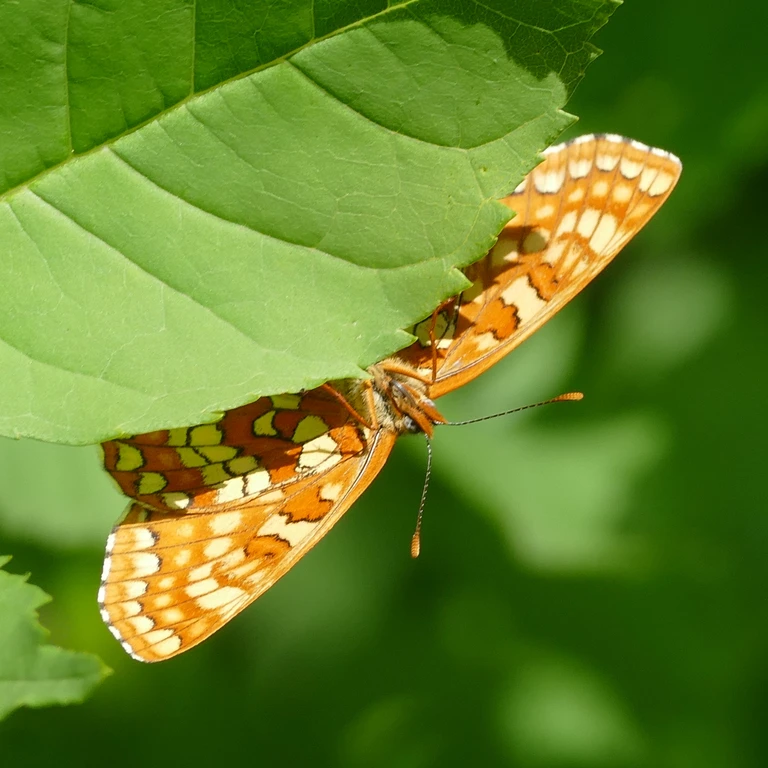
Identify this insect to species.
Euphydryas maturna
